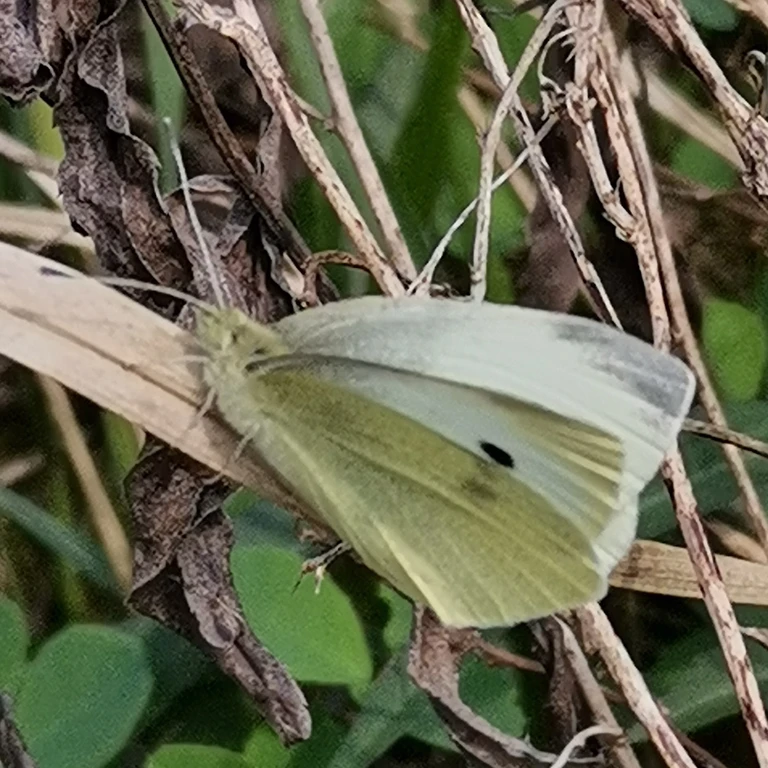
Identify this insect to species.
Pieris rapae
